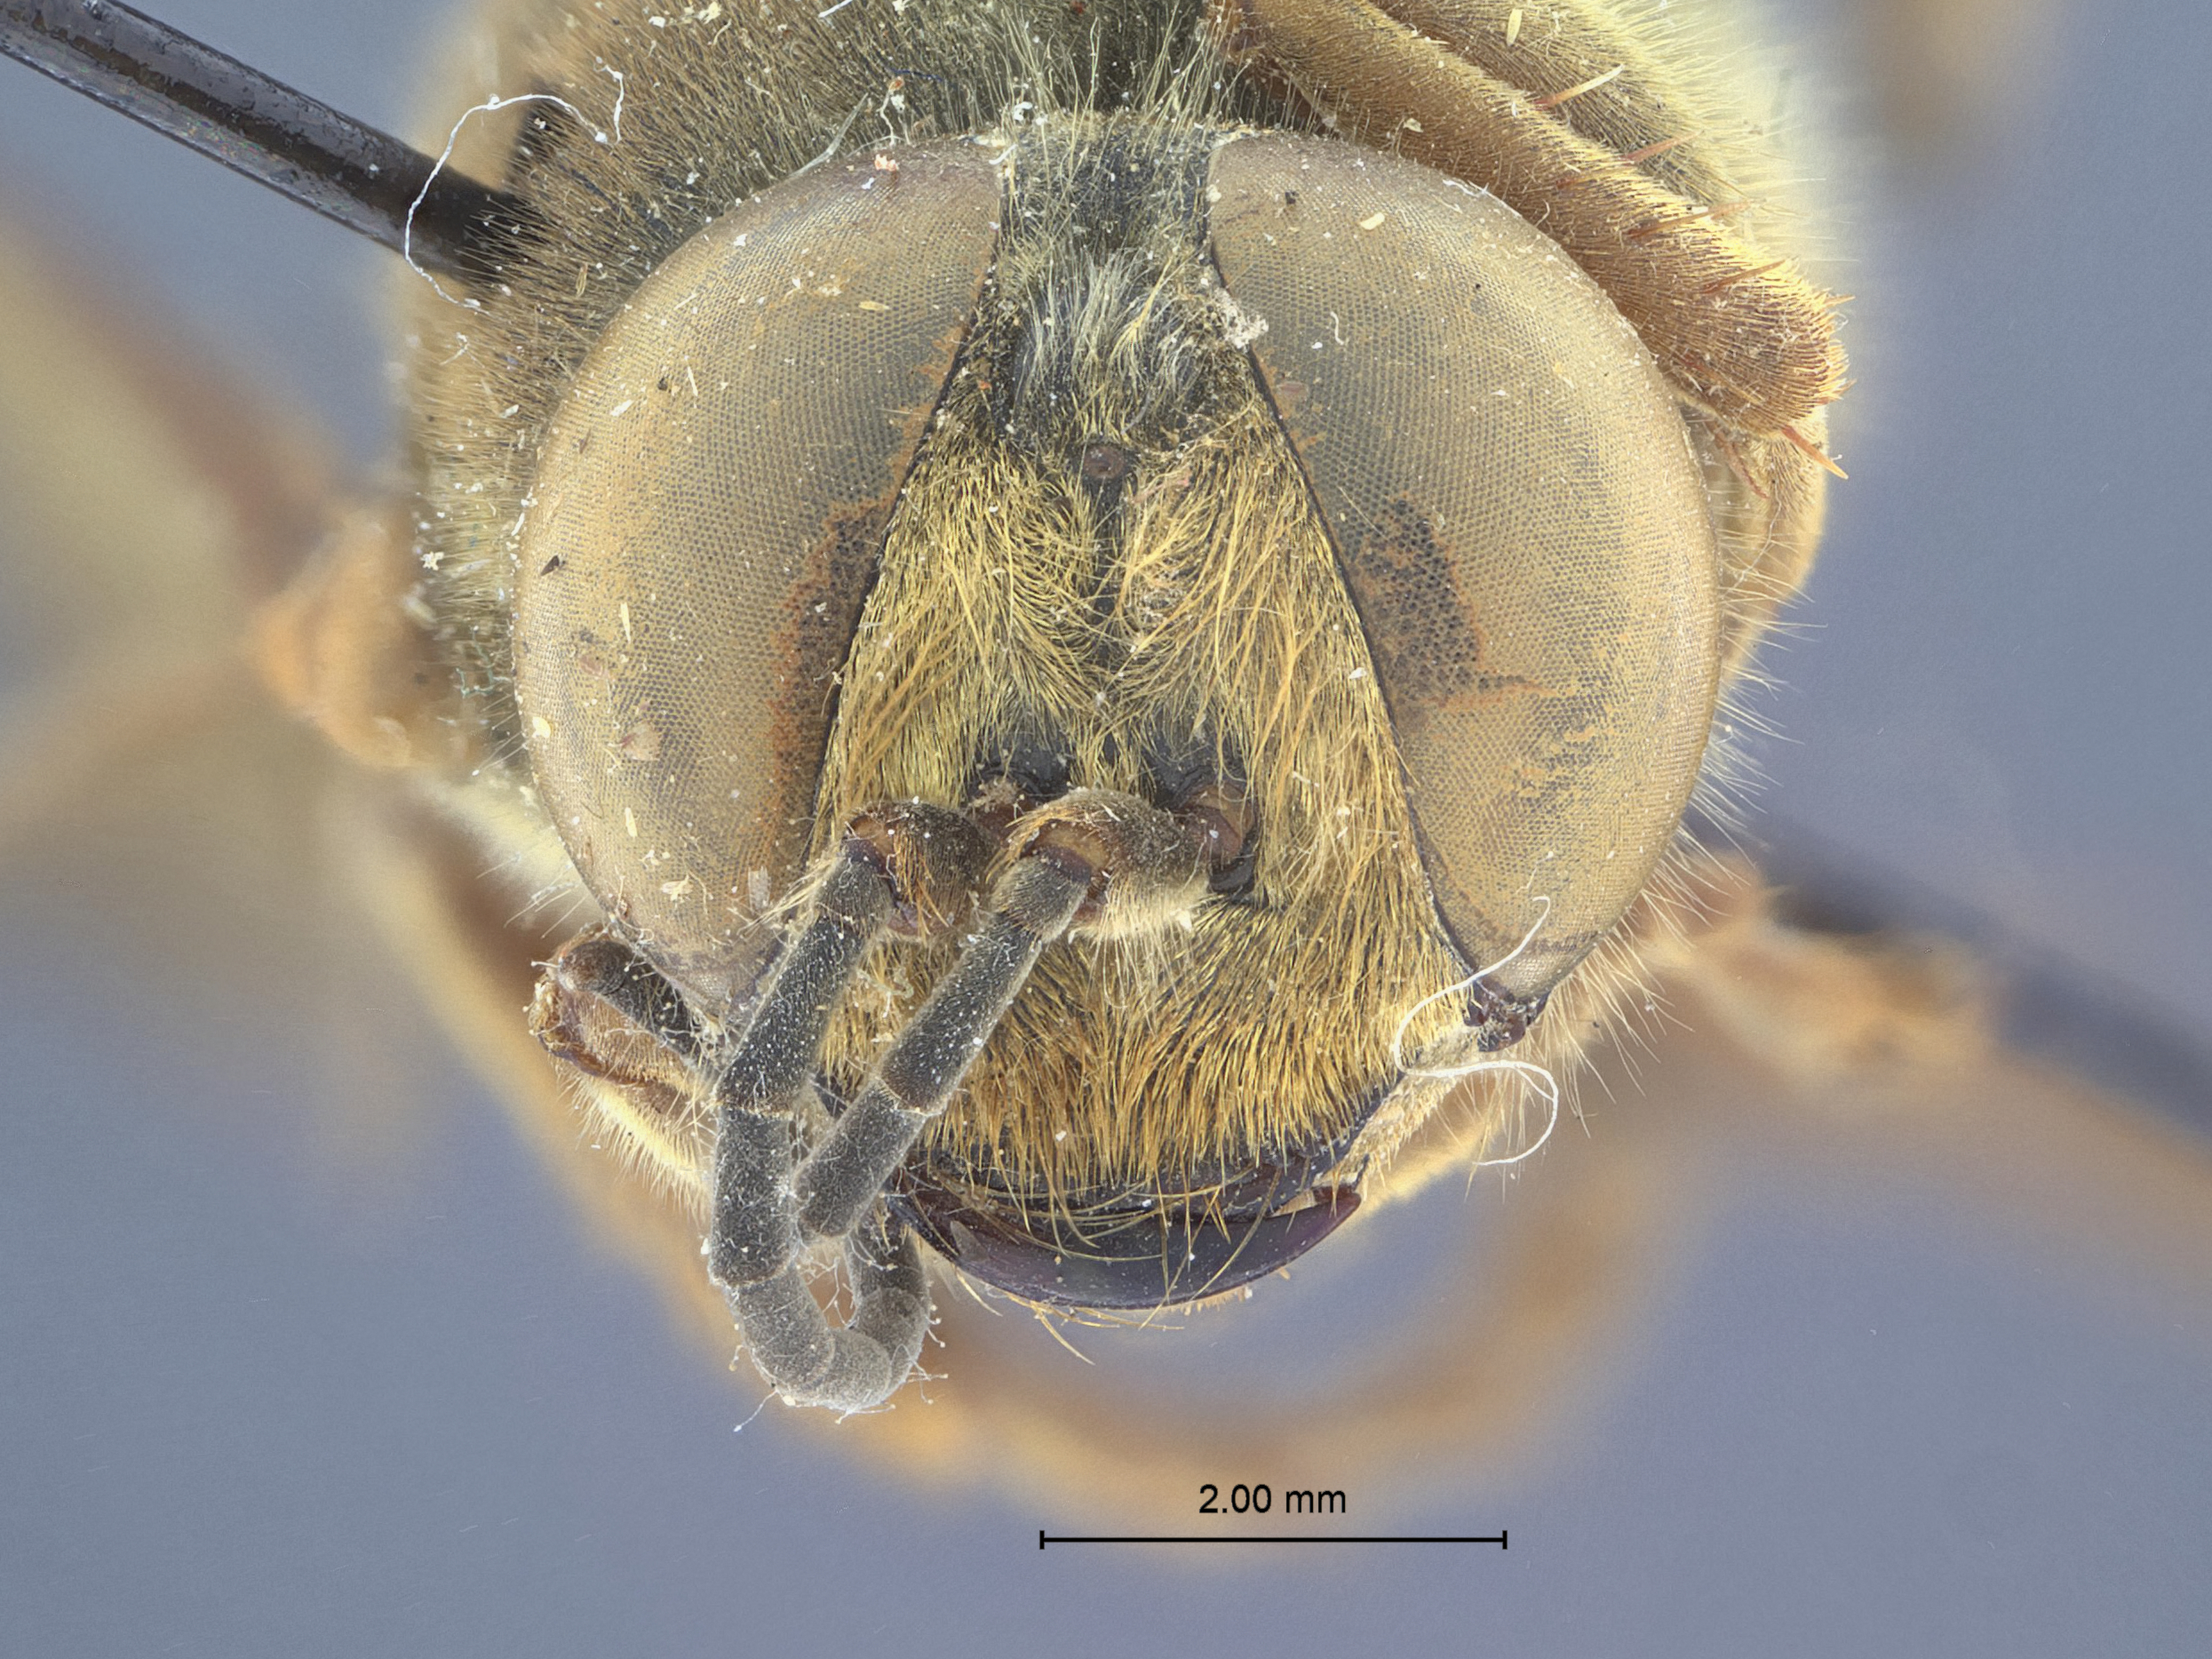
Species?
Tachytes fundatus
